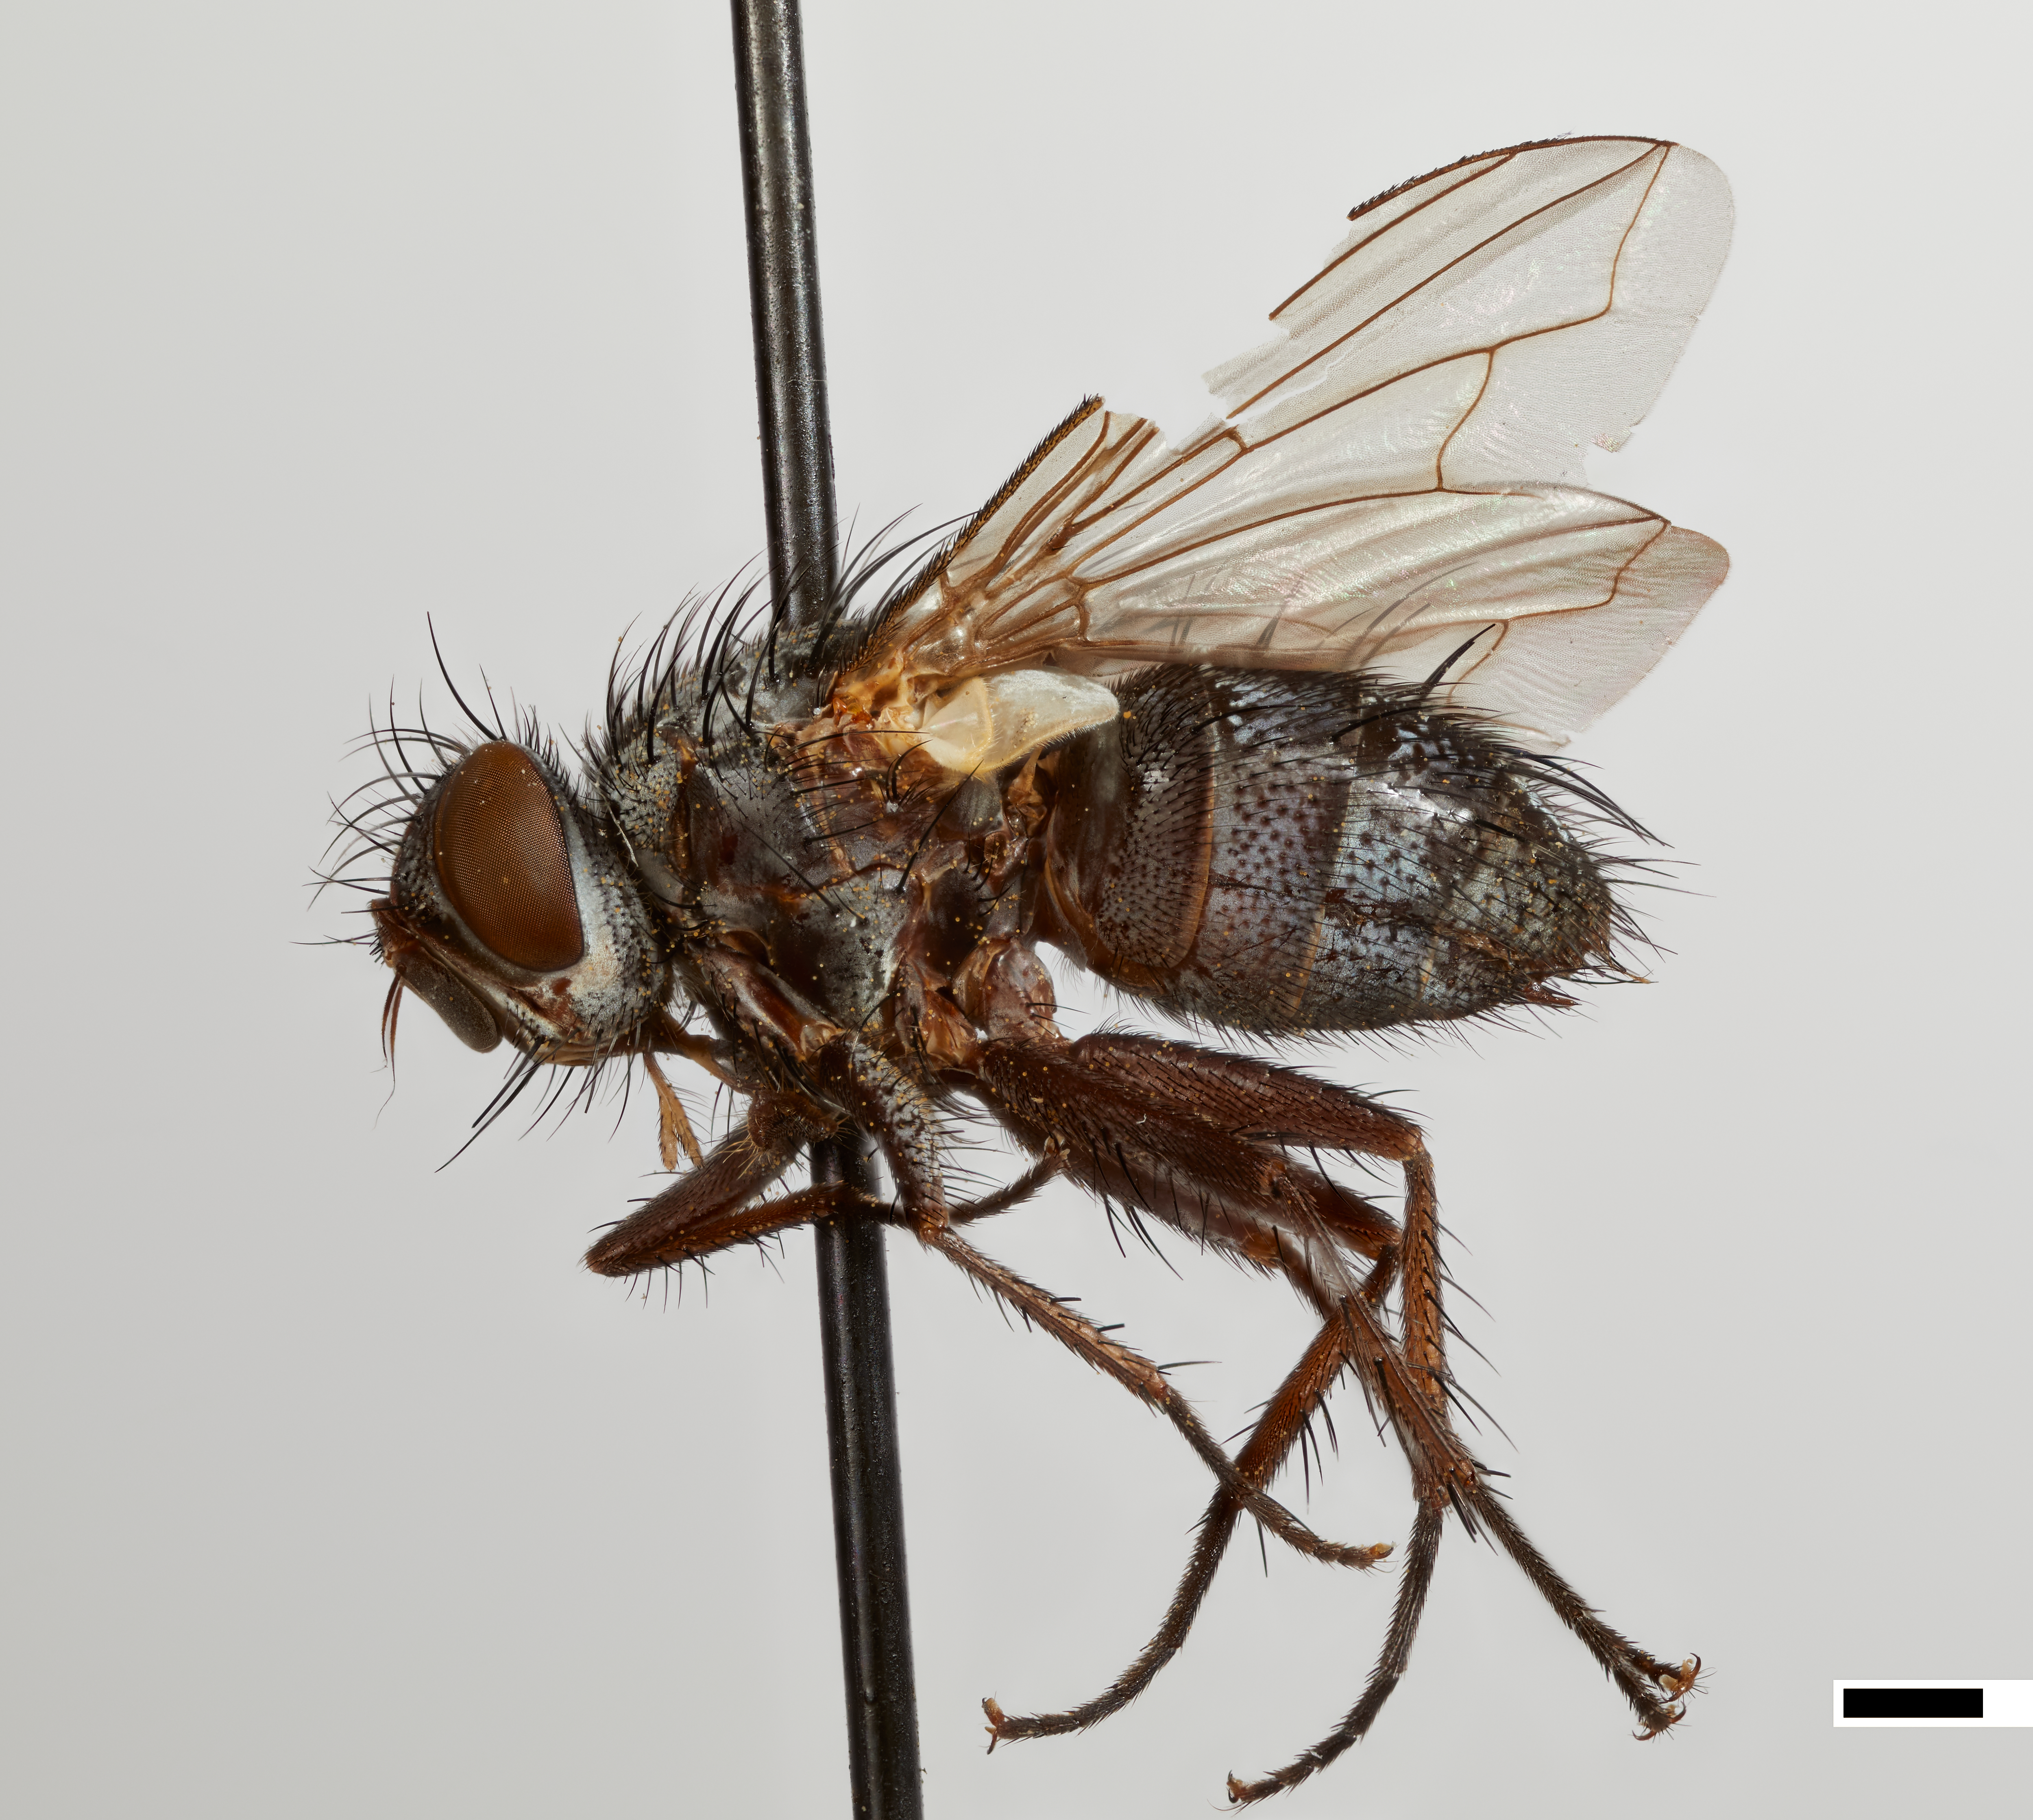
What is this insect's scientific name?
Sisyrosturmia chaetosa
